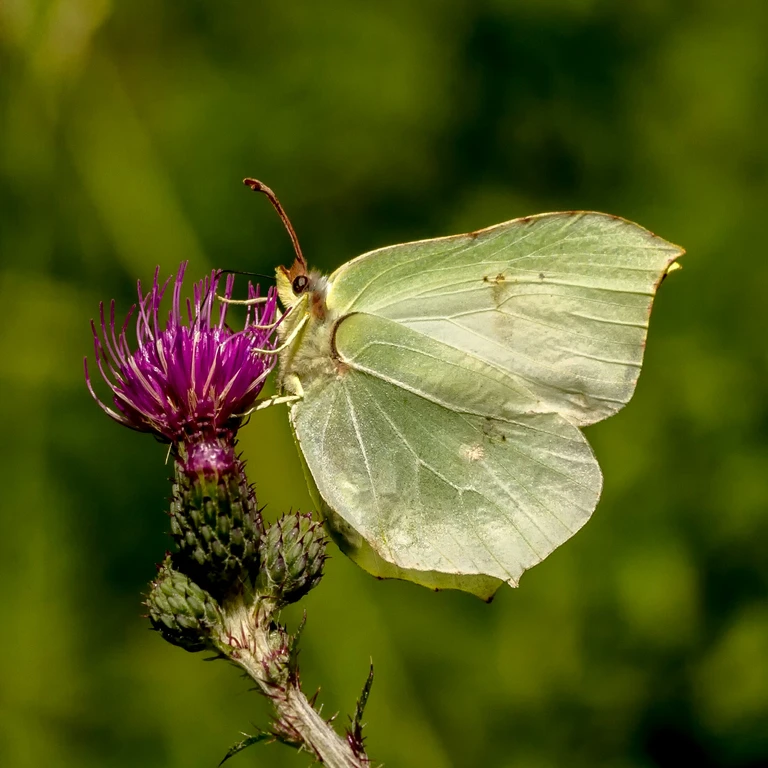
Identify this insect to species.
Gonepteryx rhamni
